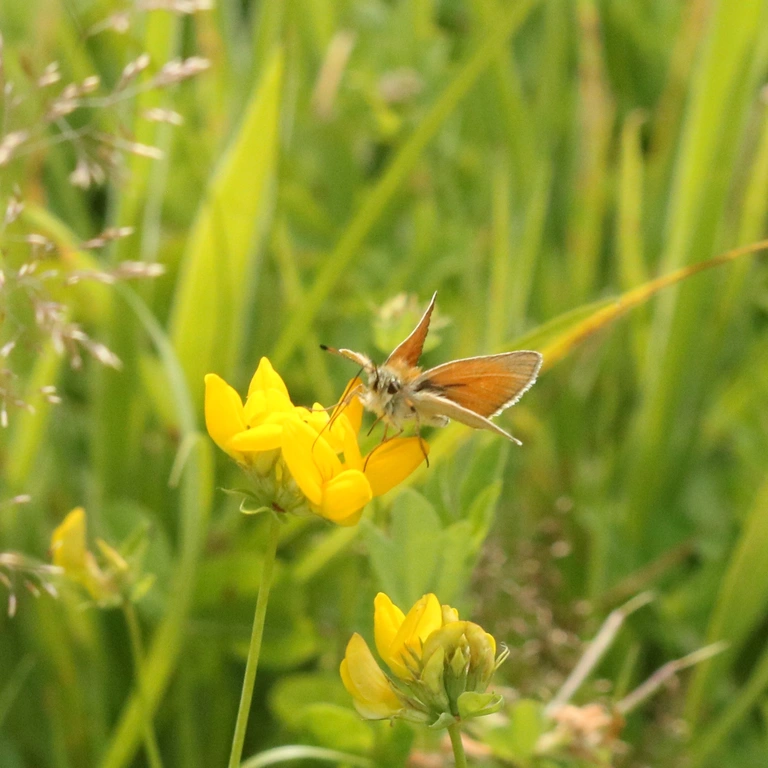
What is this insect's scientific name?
Thymelicus lineola
